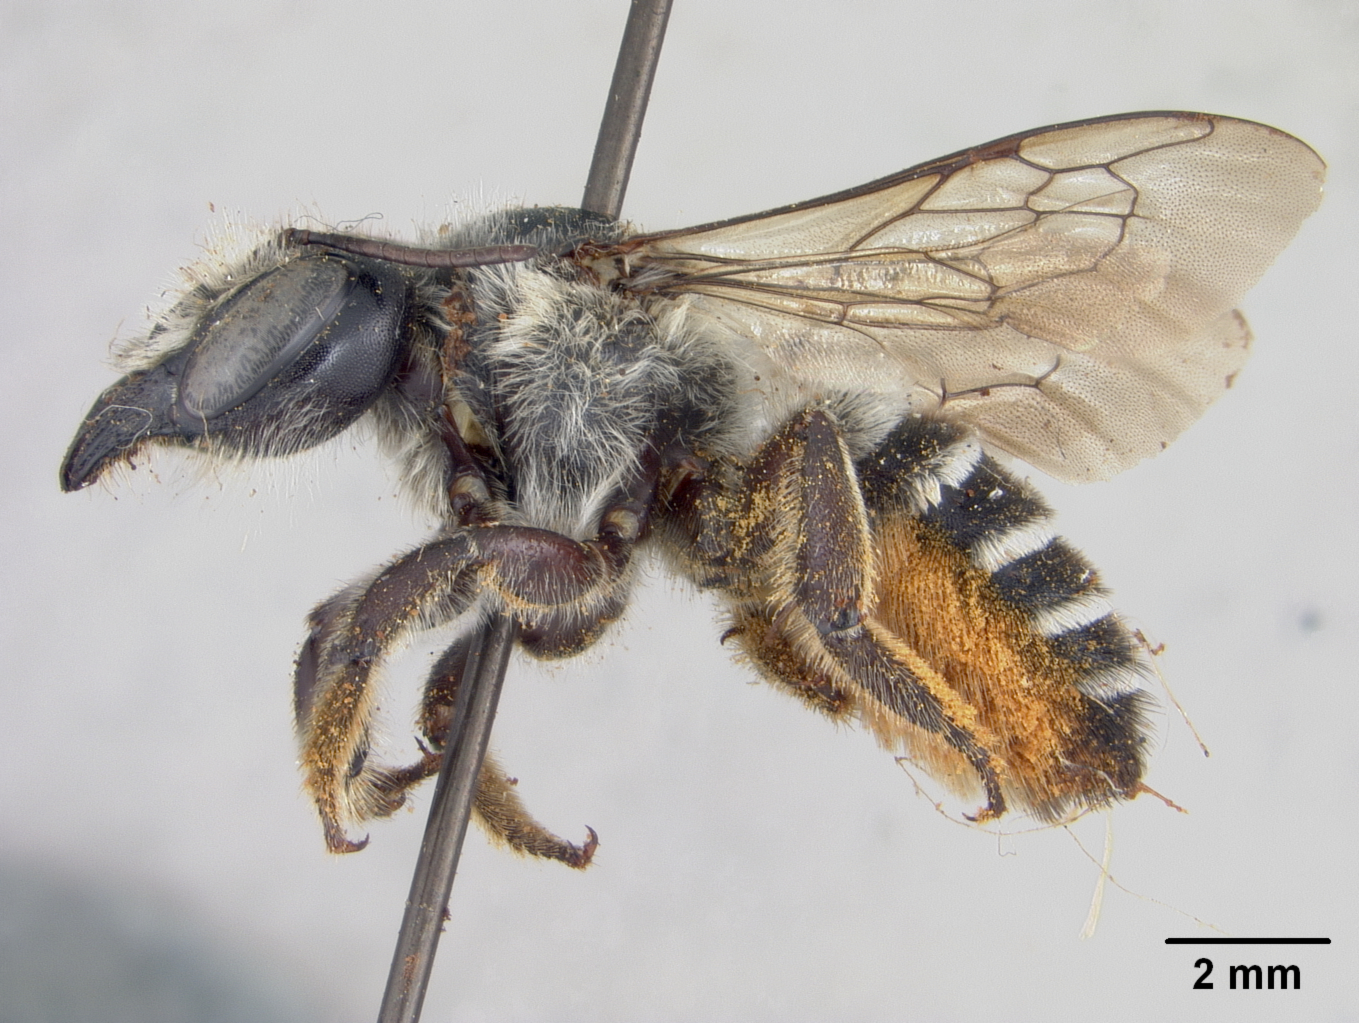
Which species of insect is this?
Megachile tephrosiana
